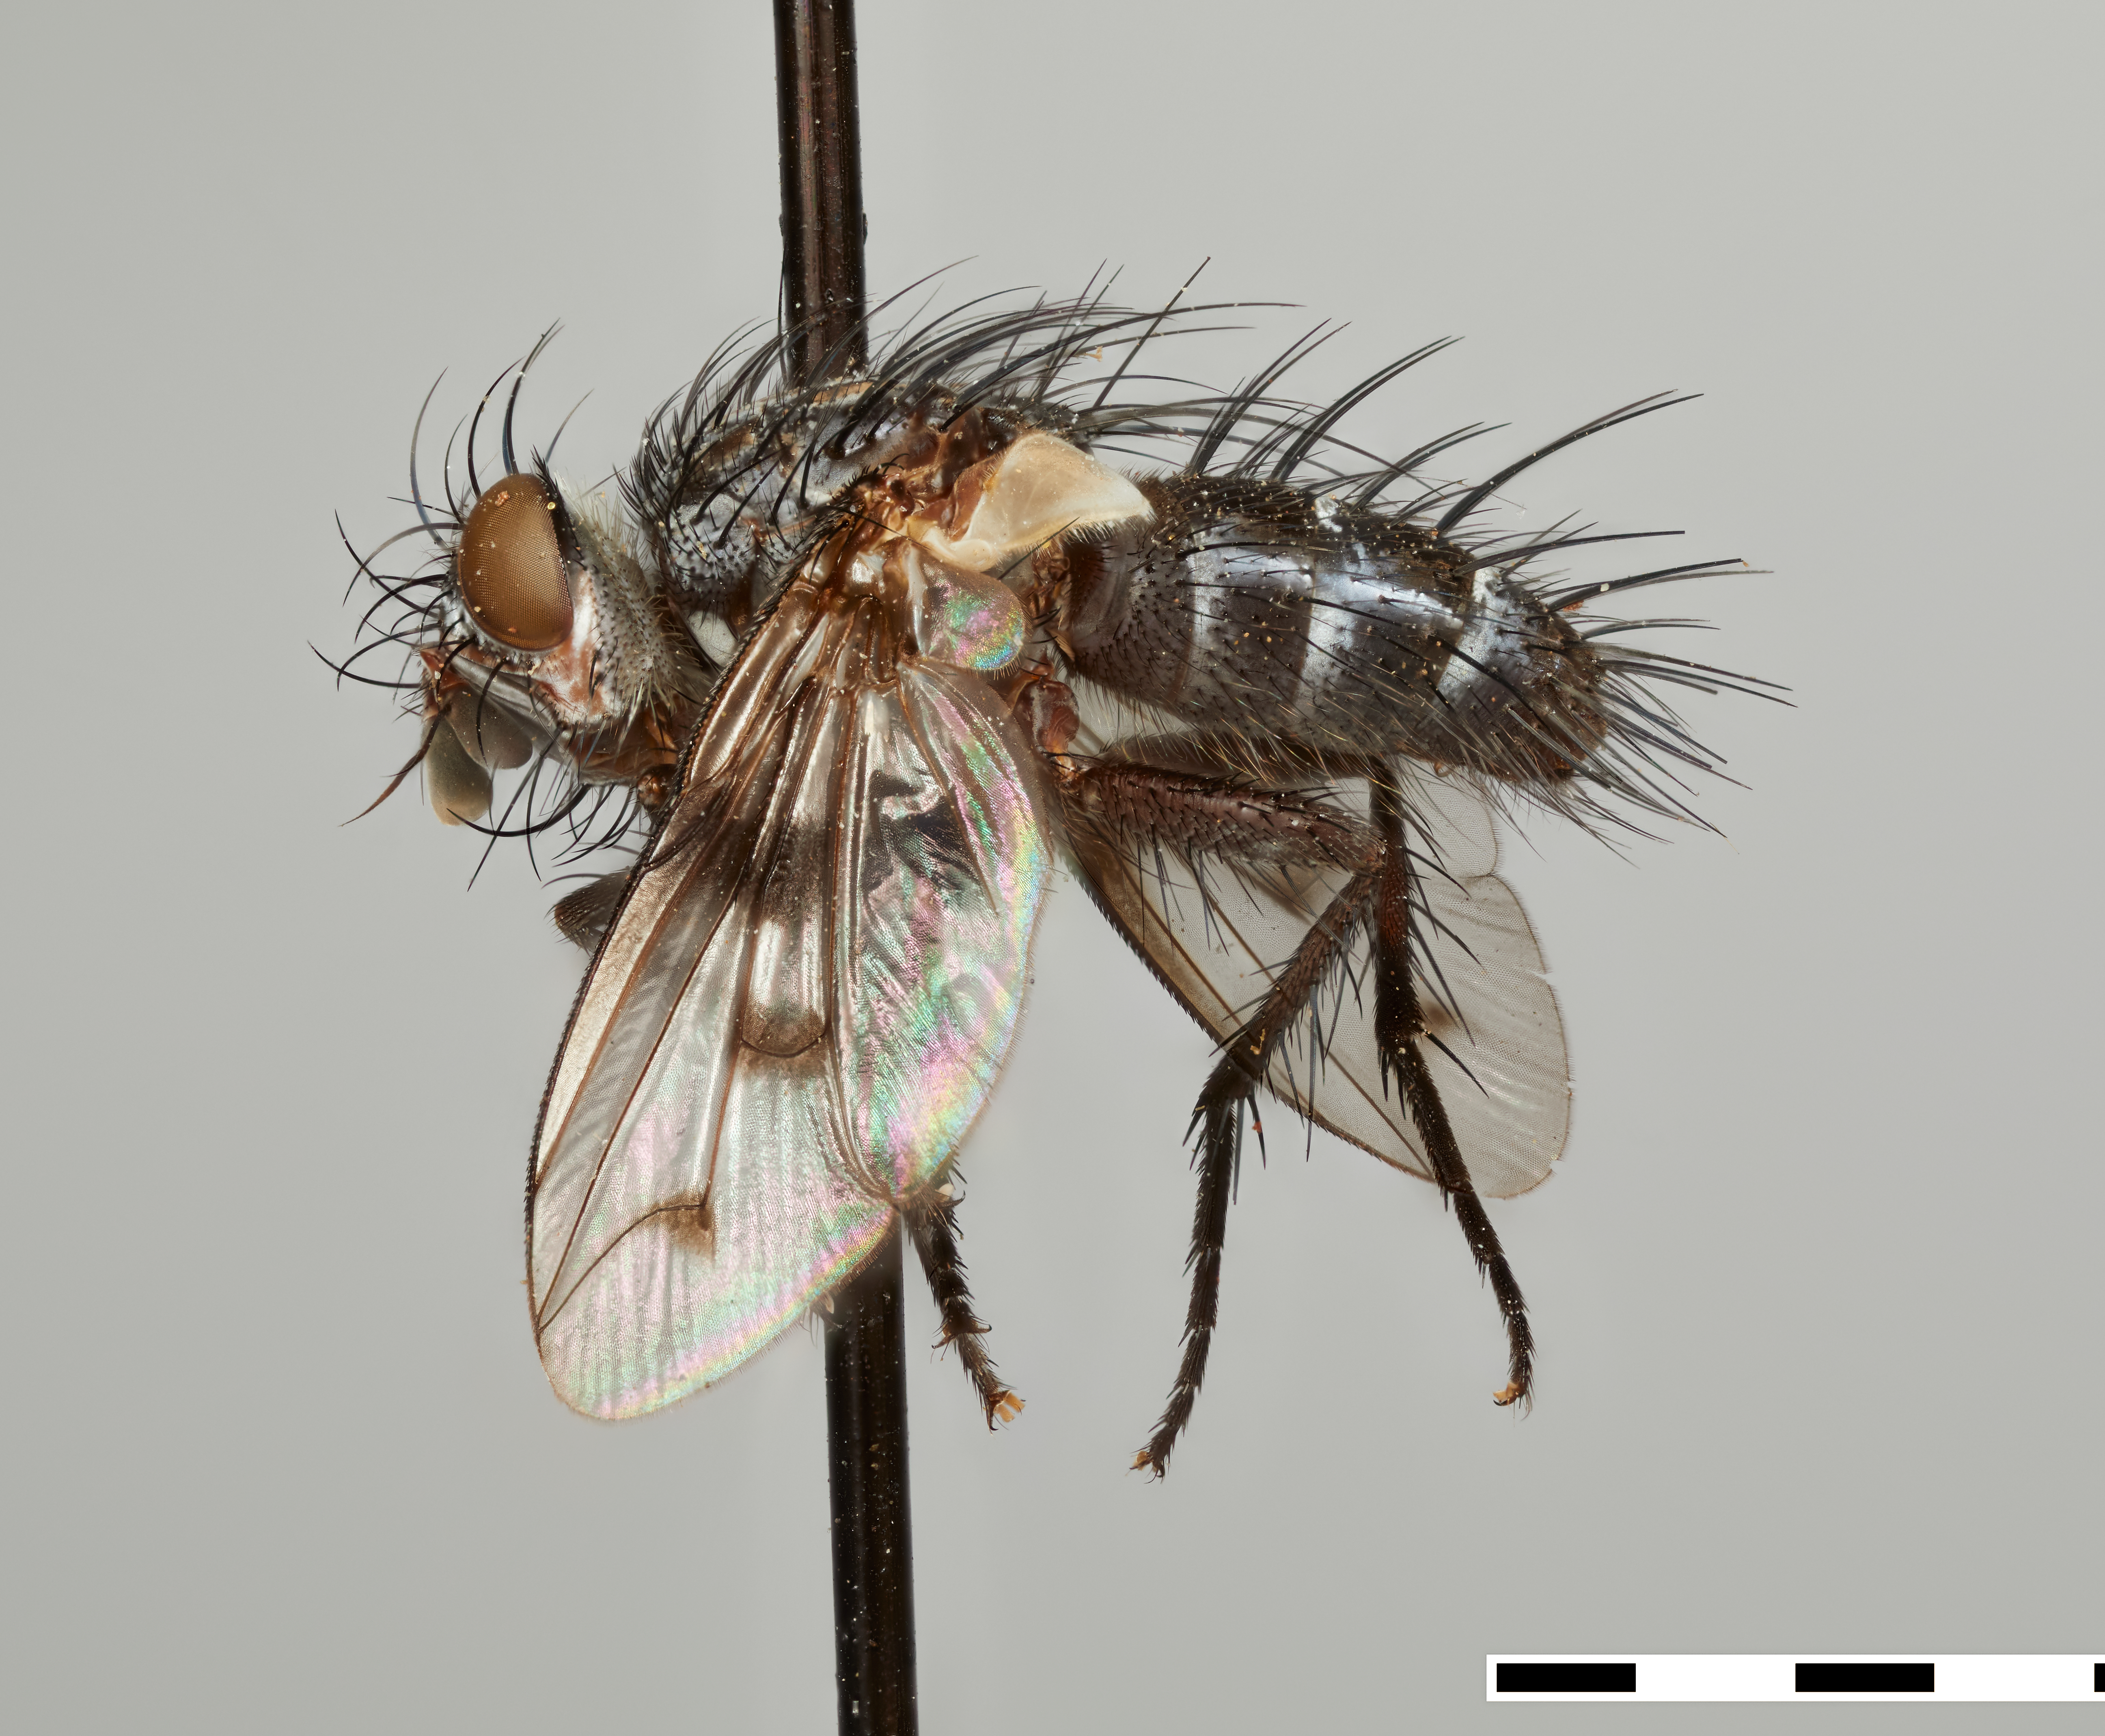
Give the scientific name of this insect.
Nephoplagia arcuata
